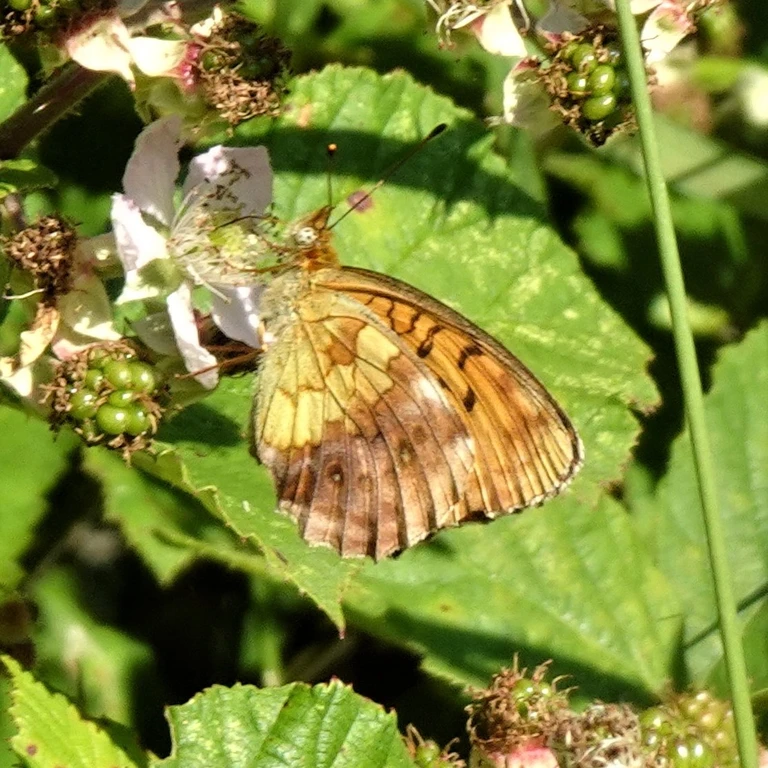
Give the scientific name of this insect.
Brenthis daphne
